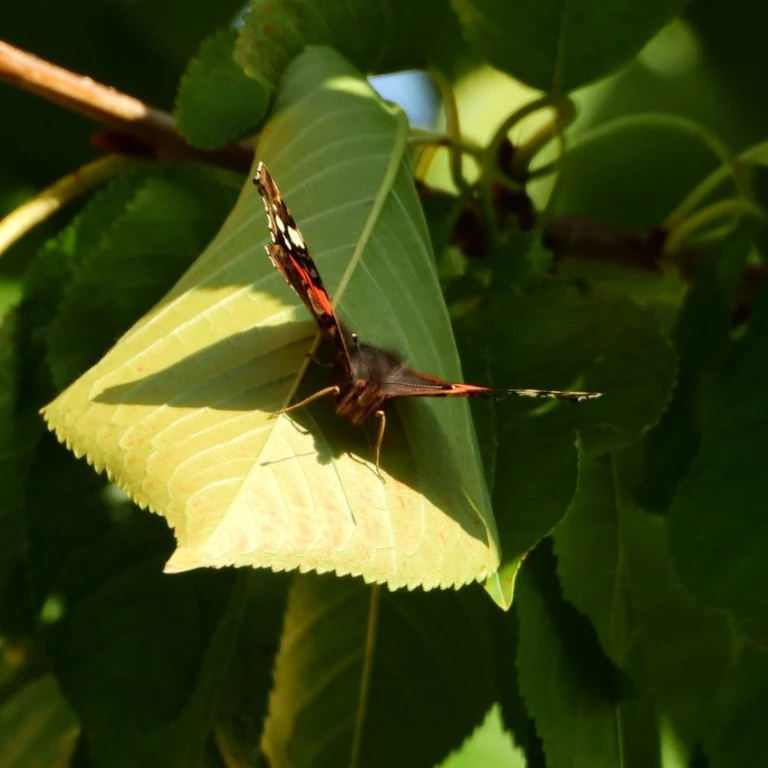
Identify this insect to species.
Vanessa atalanta
